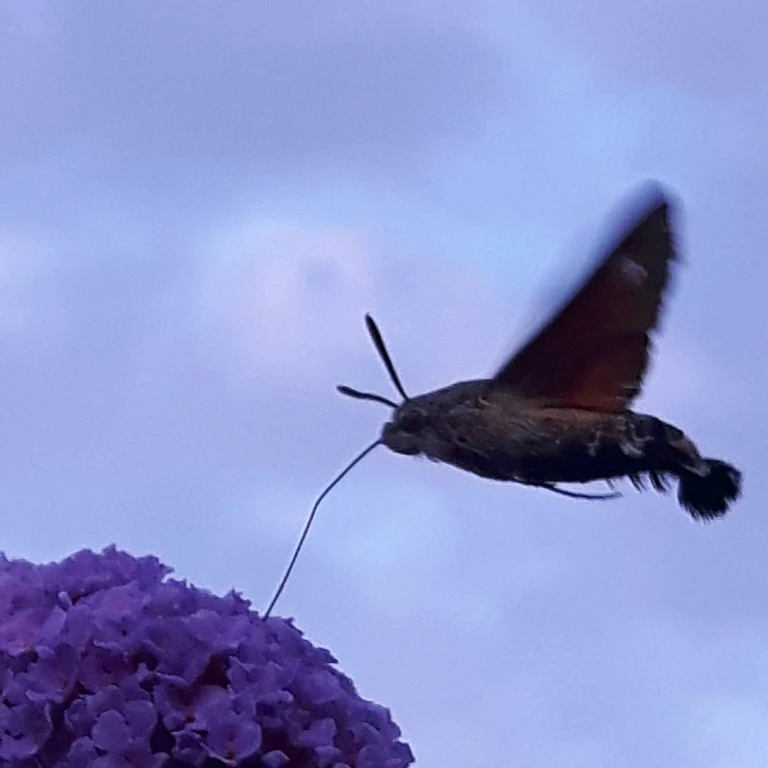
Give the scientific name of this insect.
Macroglossum stellatarum
